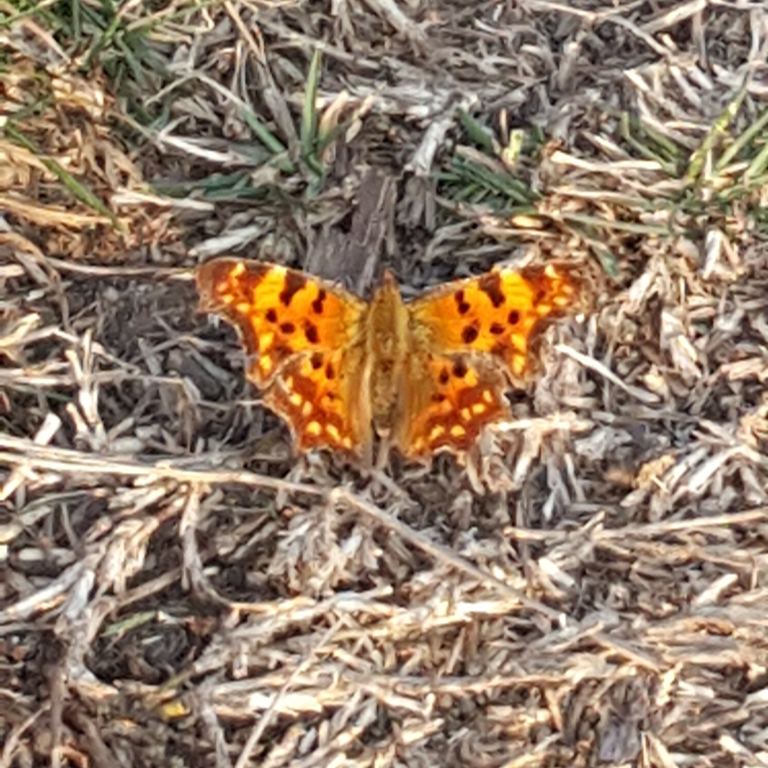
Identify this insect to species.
Polygonia c-album
